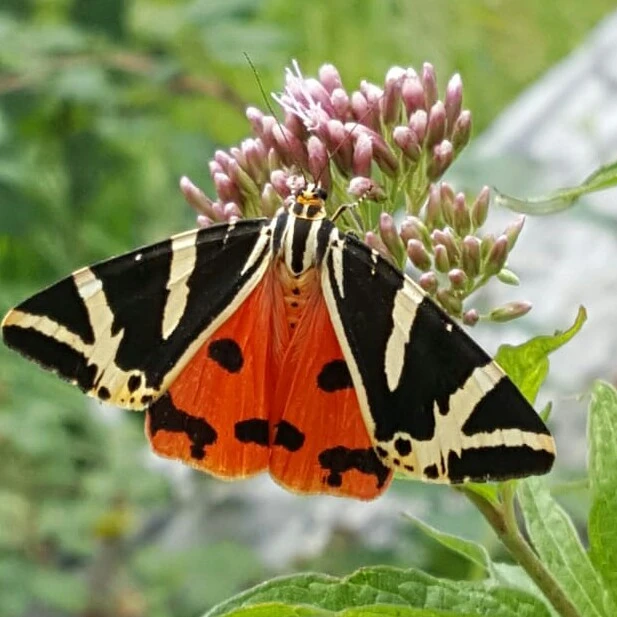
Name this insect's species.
Euplagia quadripunctaria
